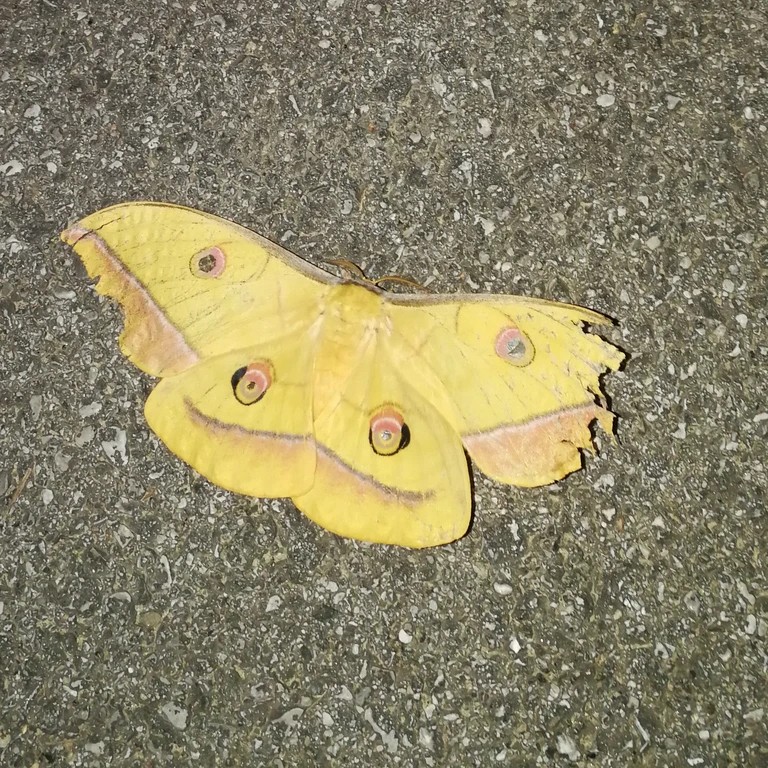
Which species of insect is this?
Antheraea yamamai
